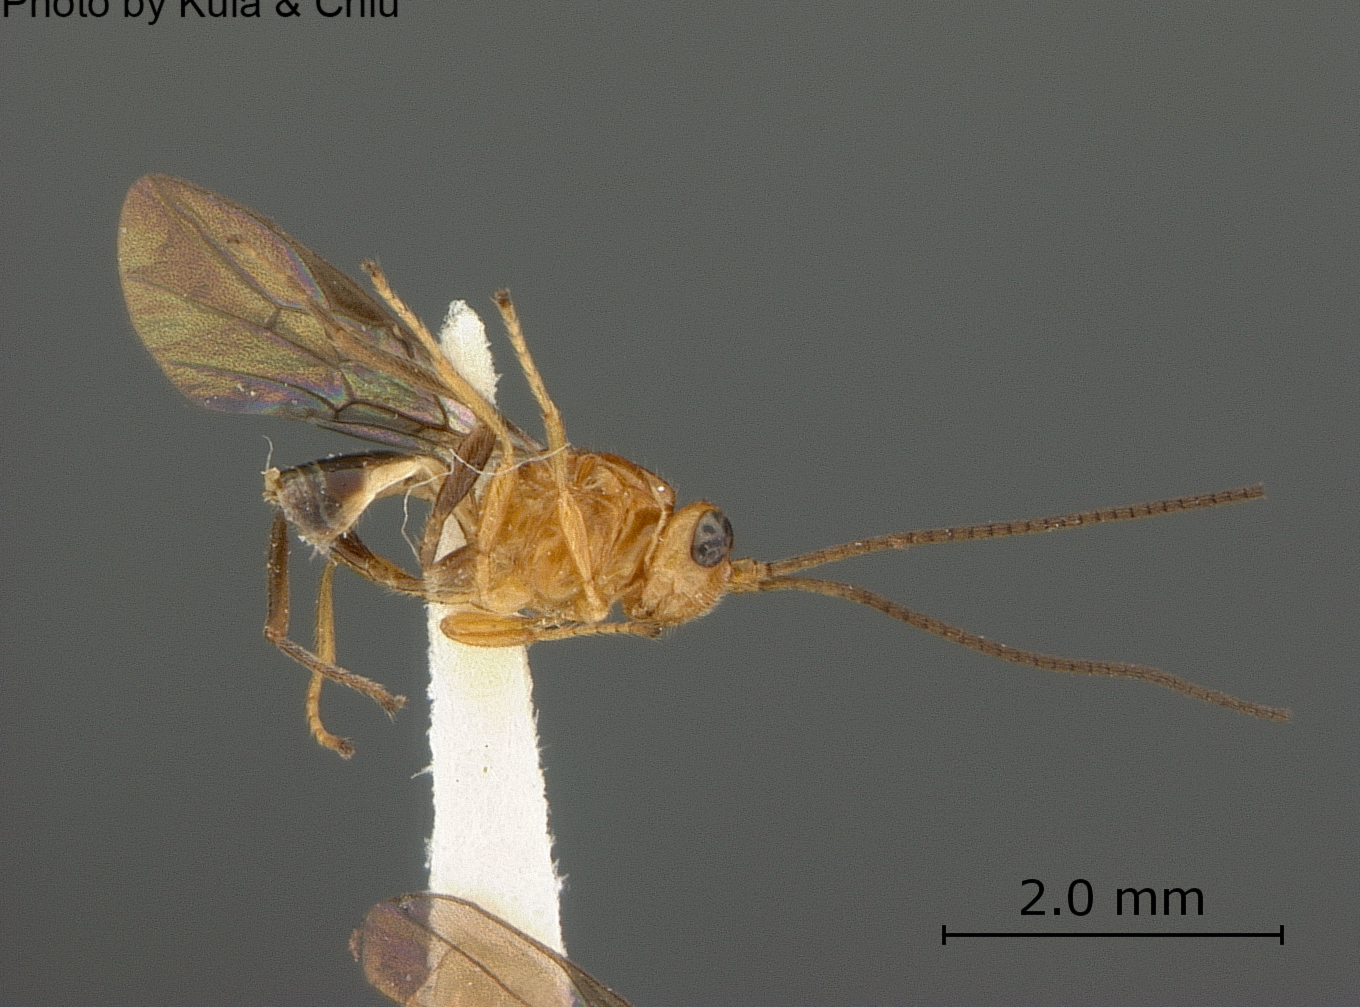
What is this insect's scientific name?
Biosteres acidusae
